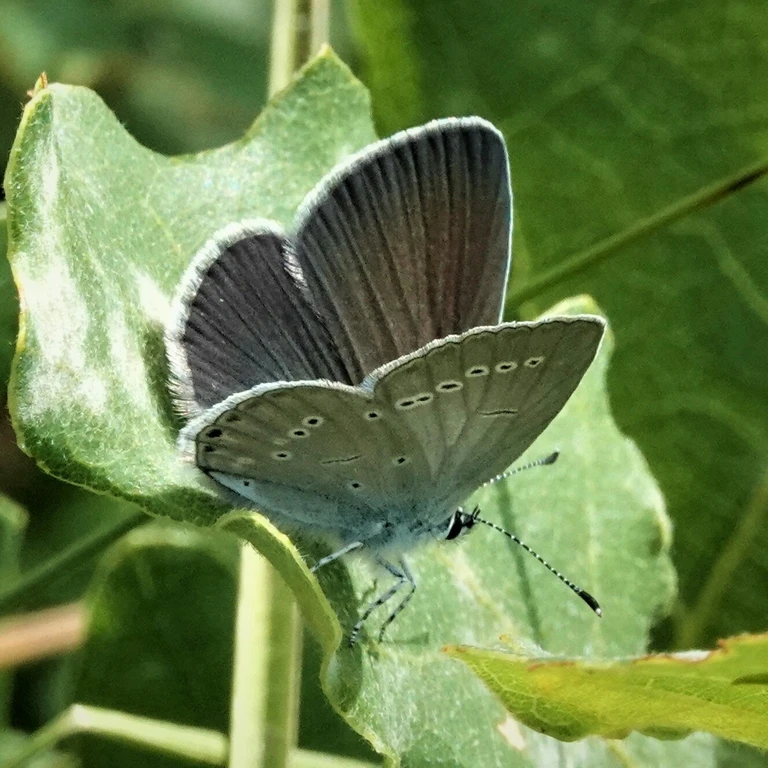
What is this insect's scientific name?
Cupido minimus
